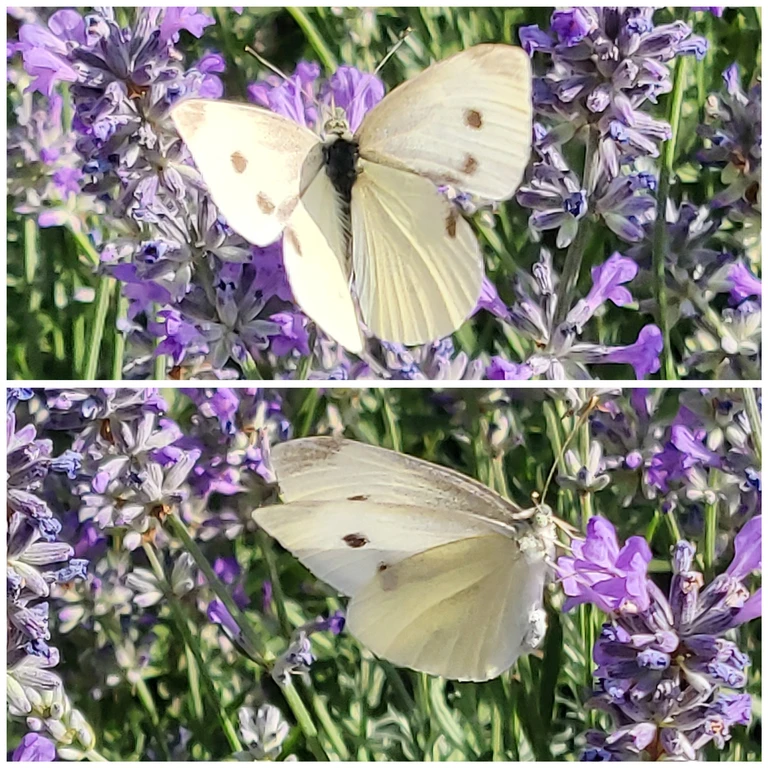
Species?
Pieris rapae
